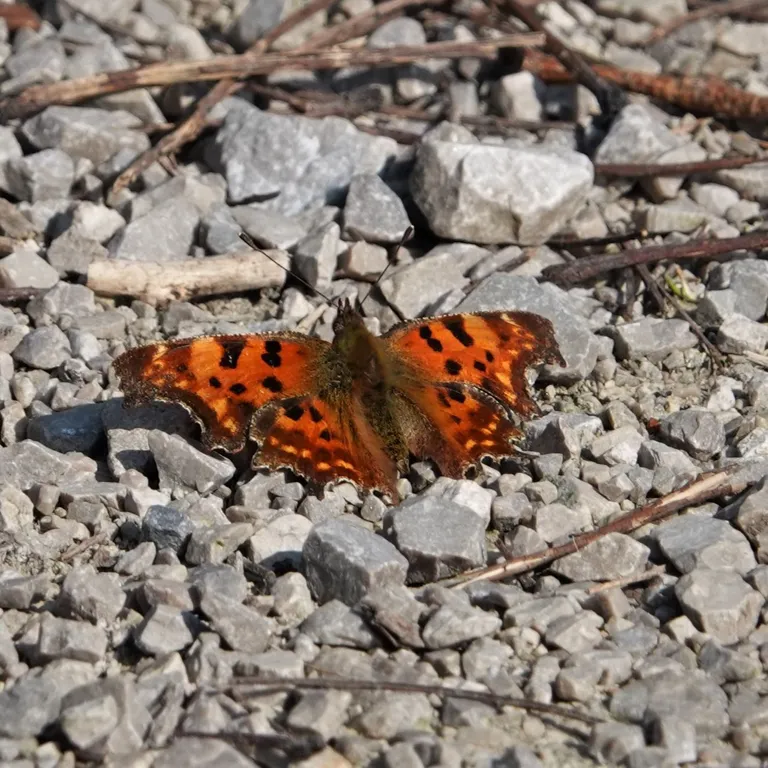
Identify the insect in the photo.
Polygonia c-album
